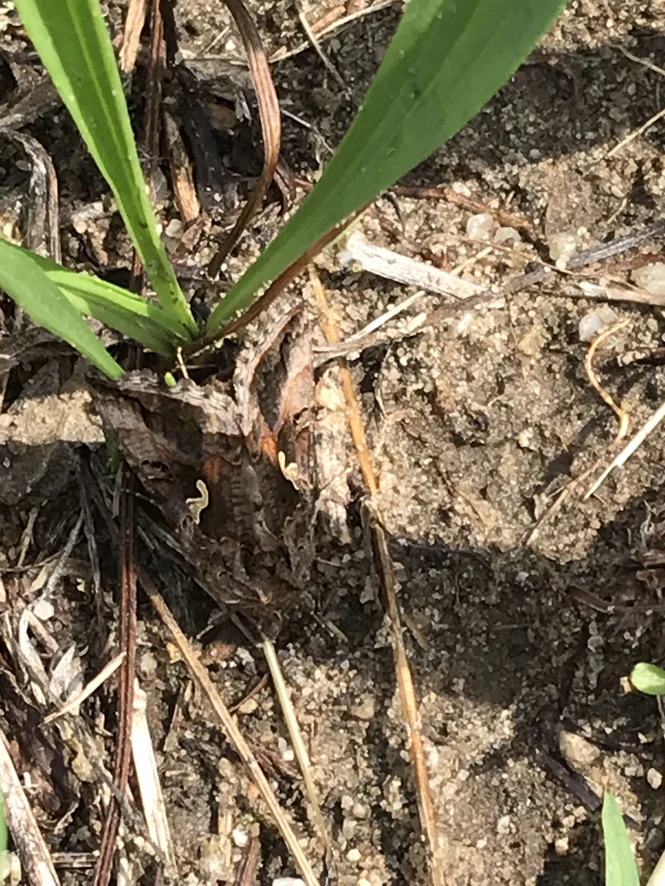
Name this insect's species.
Autographa gamma
